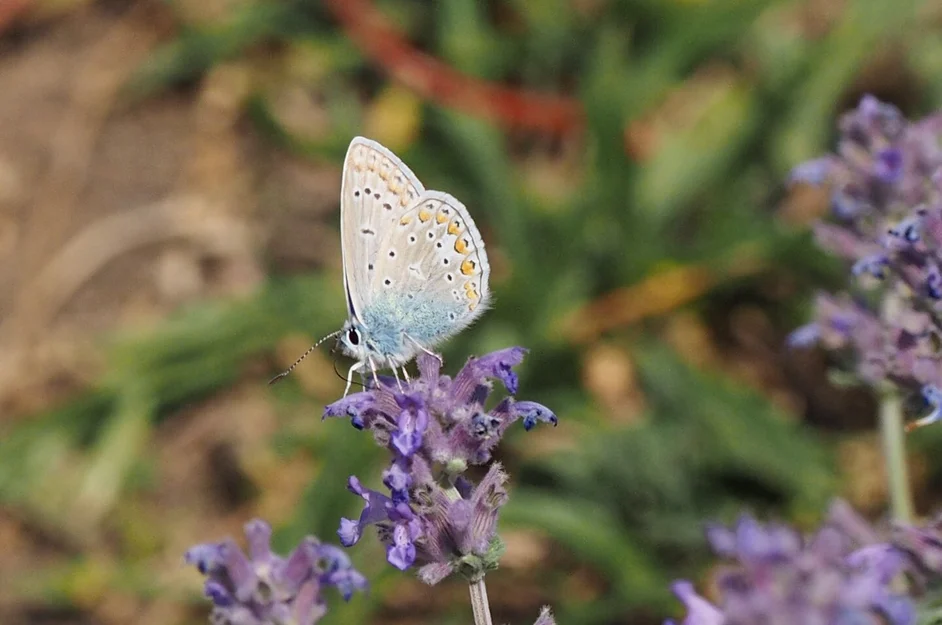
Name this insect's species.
Polyommatus icarus
